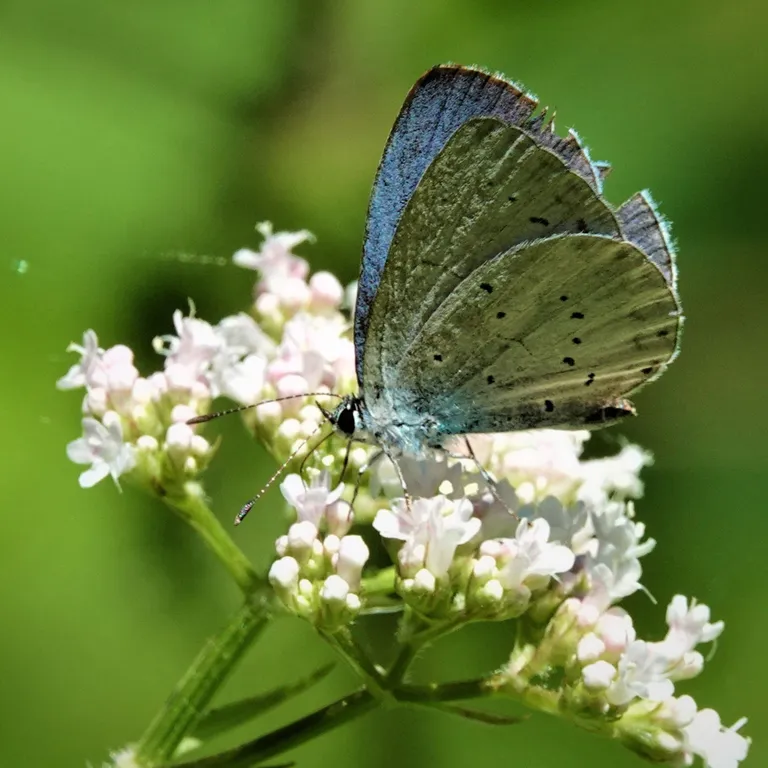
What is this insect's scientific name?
Celastrina argiolus
